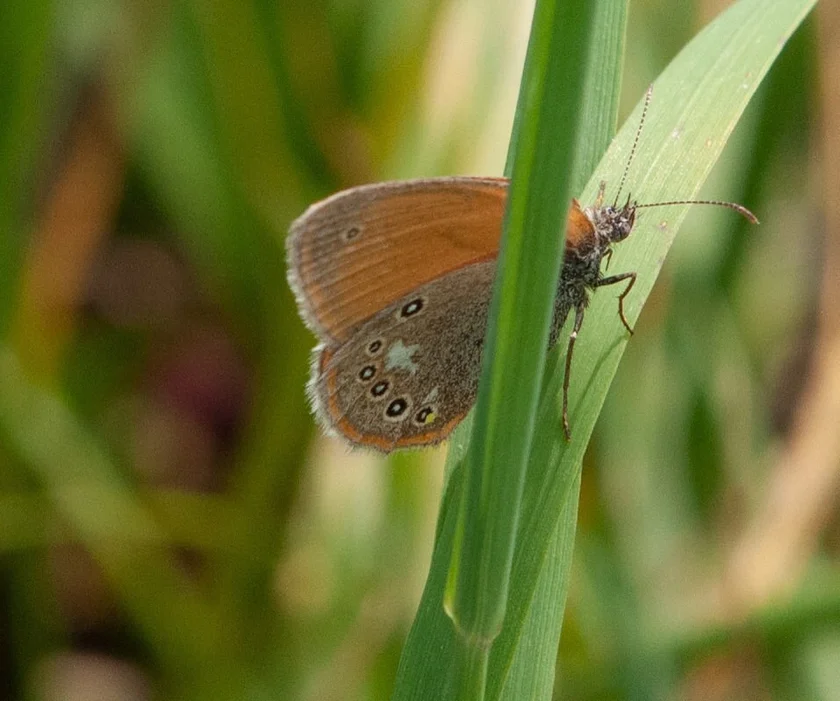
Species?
Coenonympha glycerion (also Coenonympha iphis)
